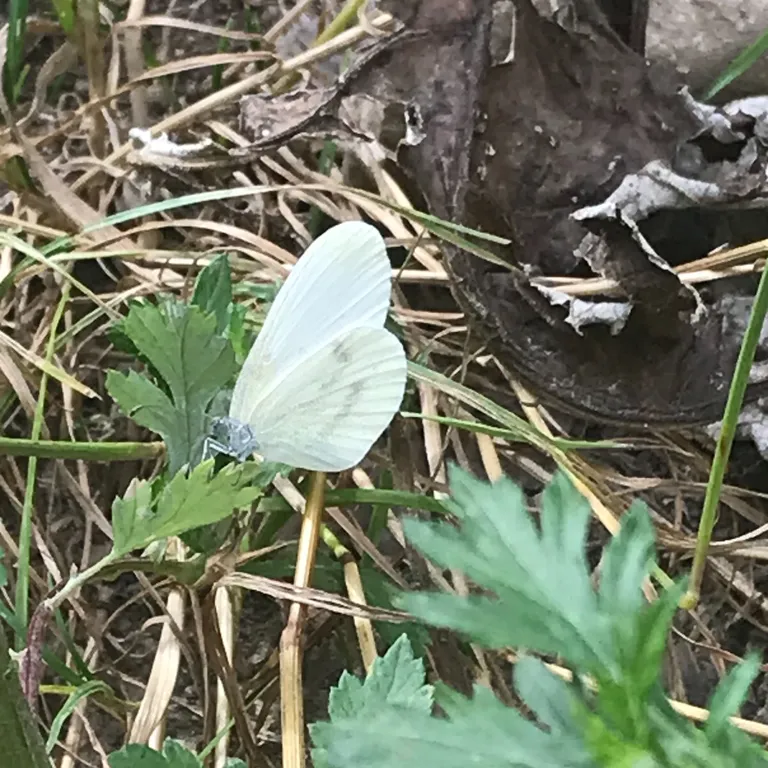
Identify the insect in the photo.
Leptidea sinapis/juvernica
